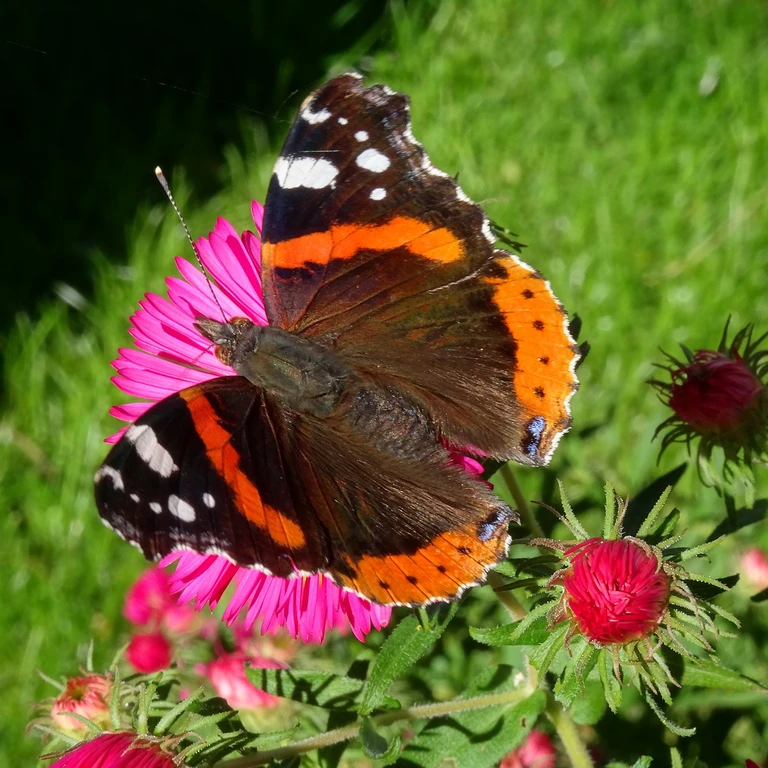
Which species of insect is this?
Vanessa atalanta
